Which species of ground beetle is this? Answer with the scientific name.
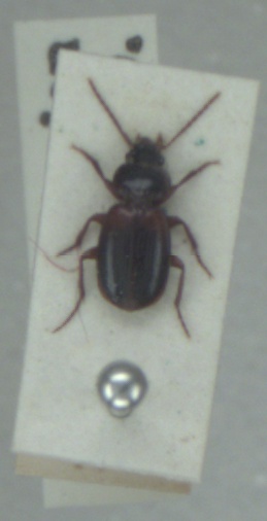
Masoreus wetterhallii
